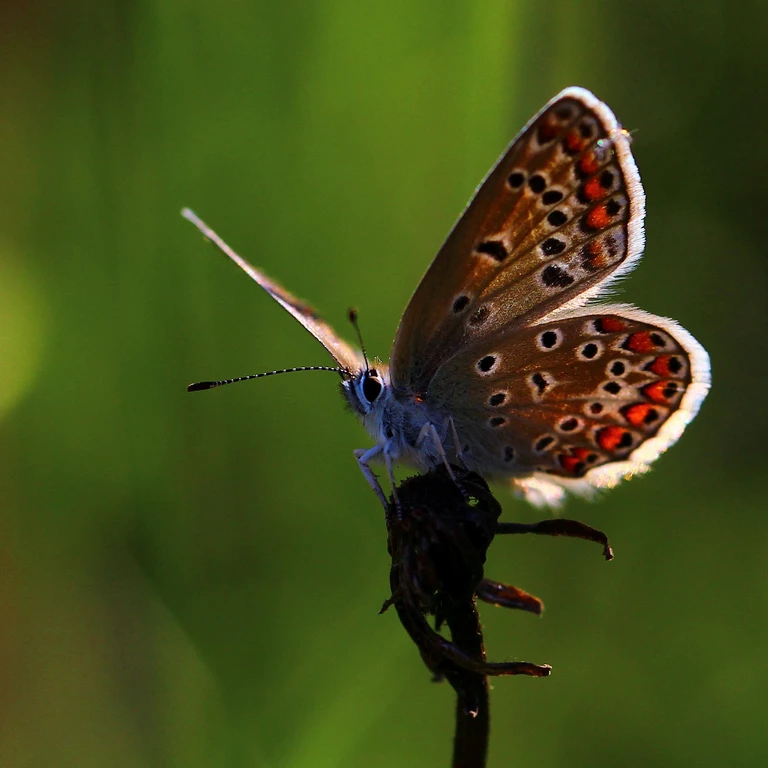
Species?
Polyommatus icarus
